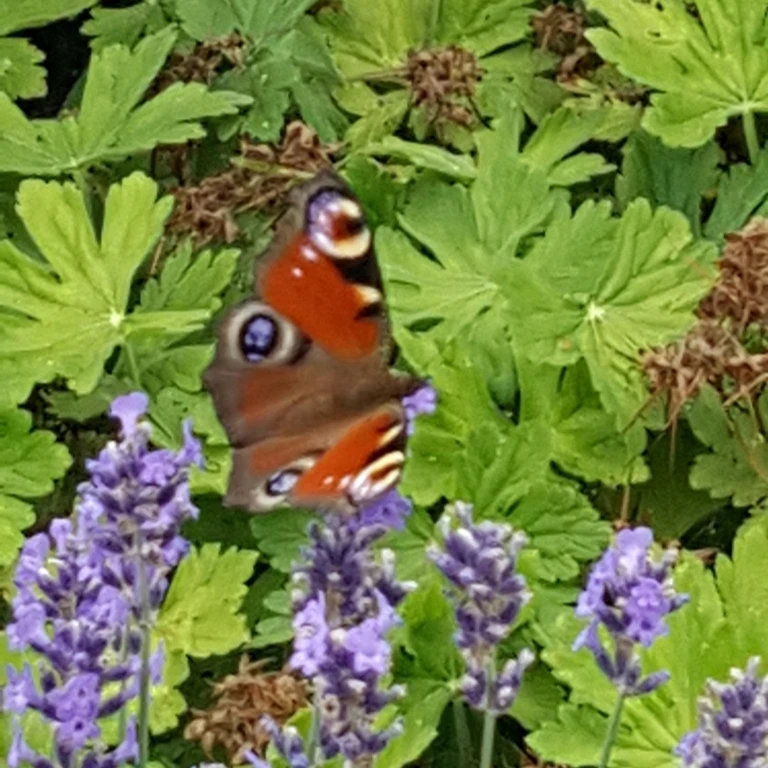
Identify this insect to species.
Aglais io
